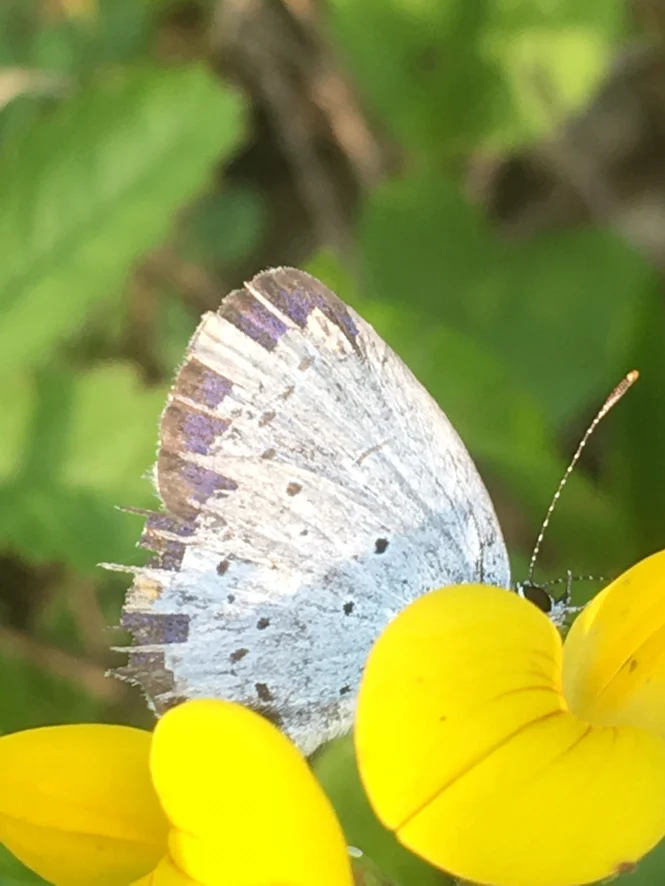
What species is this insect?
Cupido argiades (also Elkalyce argiades)
